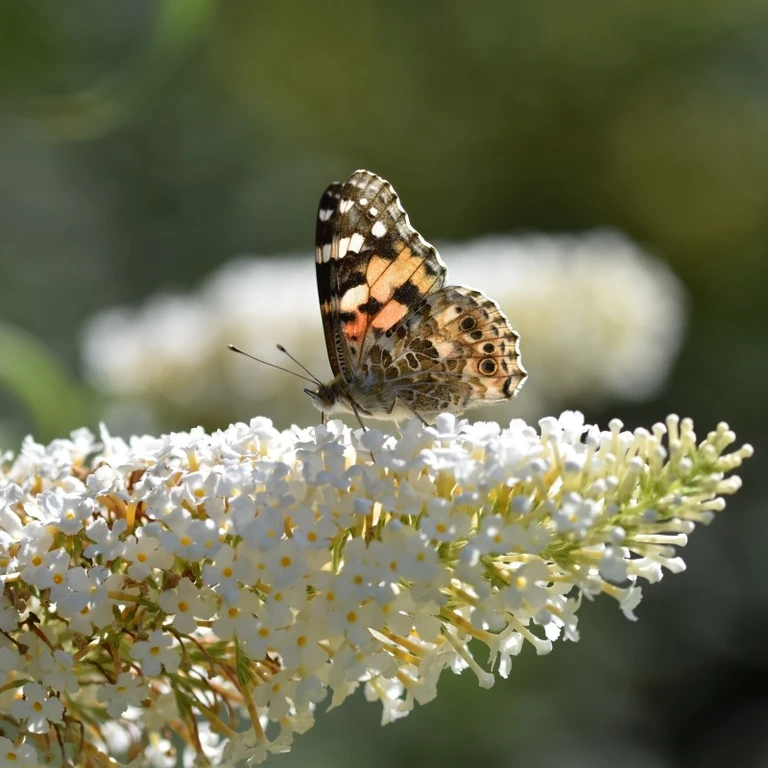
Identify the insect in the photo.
Vanessa cardui
